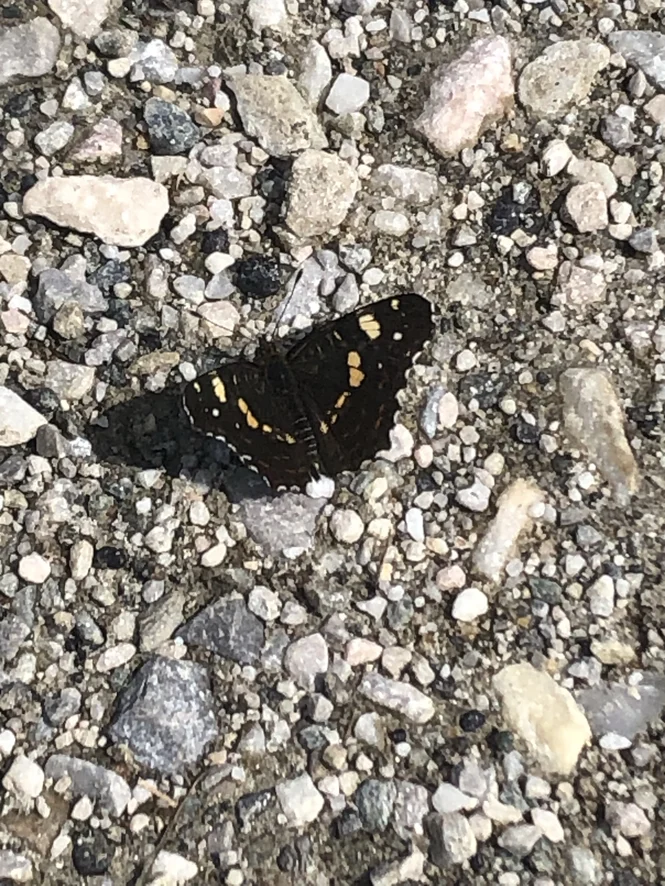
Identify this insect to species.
Araschnia levana
